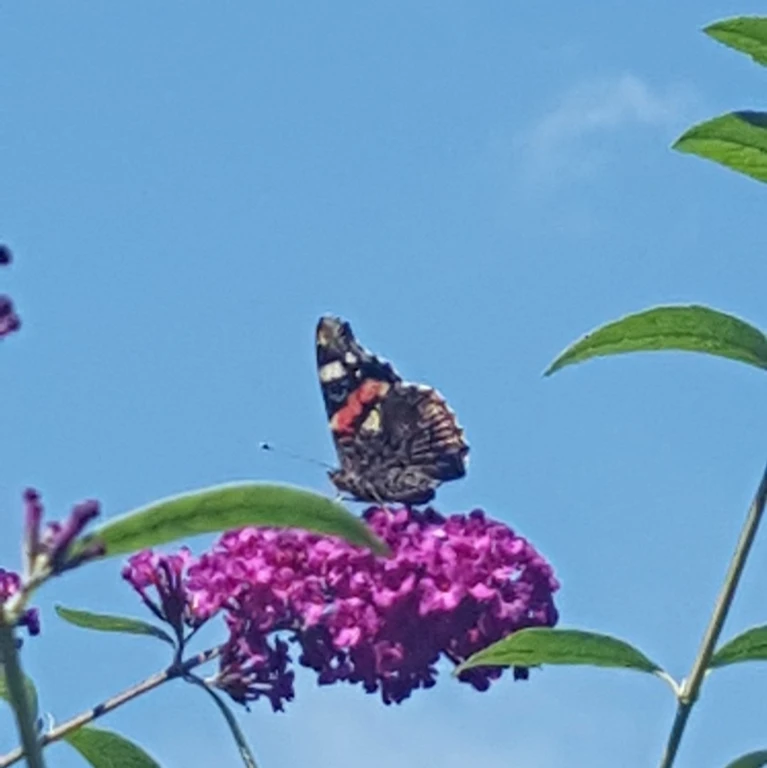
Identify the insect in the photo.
Vanessa atalanta
